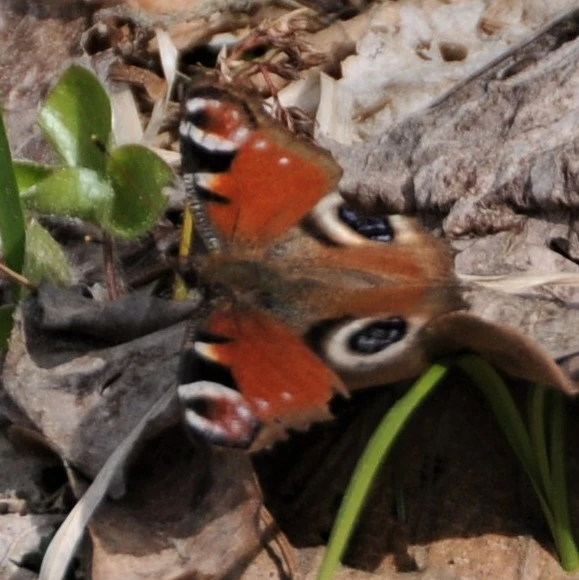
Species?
Aglais io
